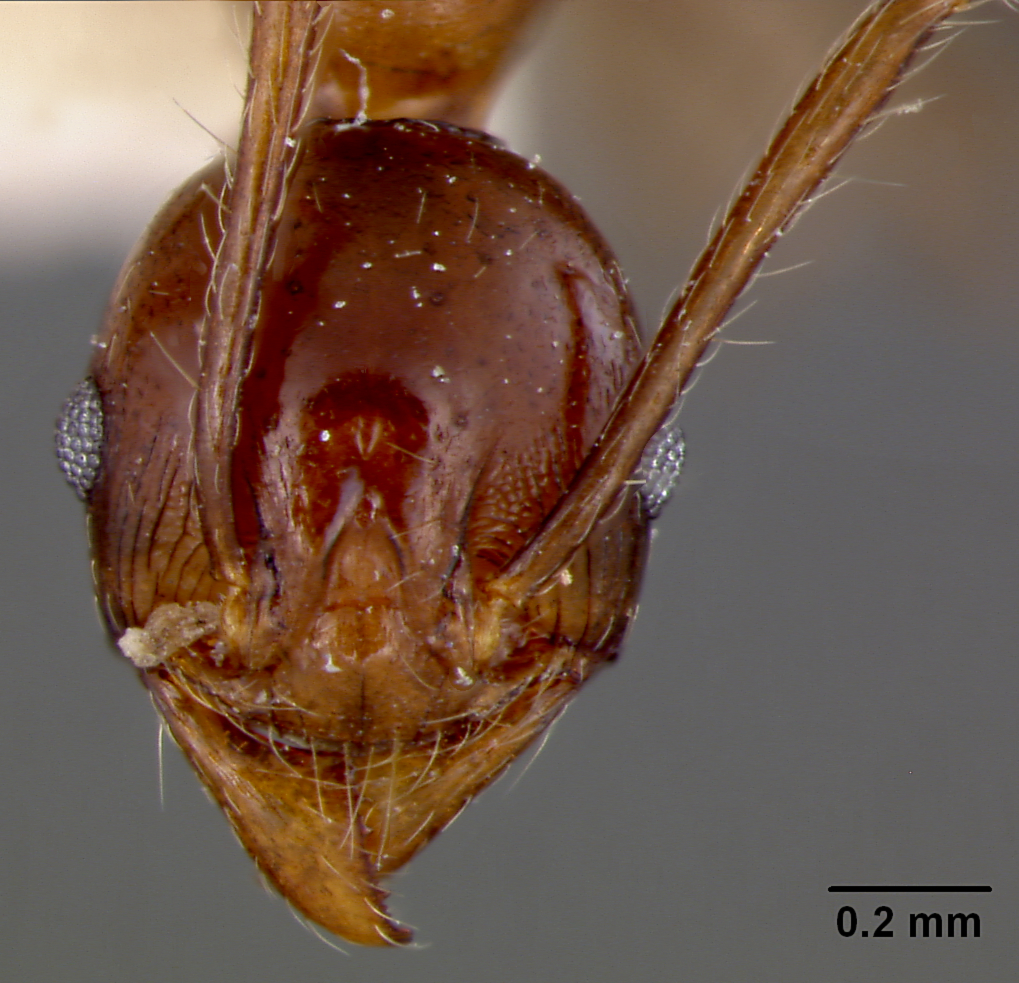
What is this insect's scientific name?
Pheidole huberi
